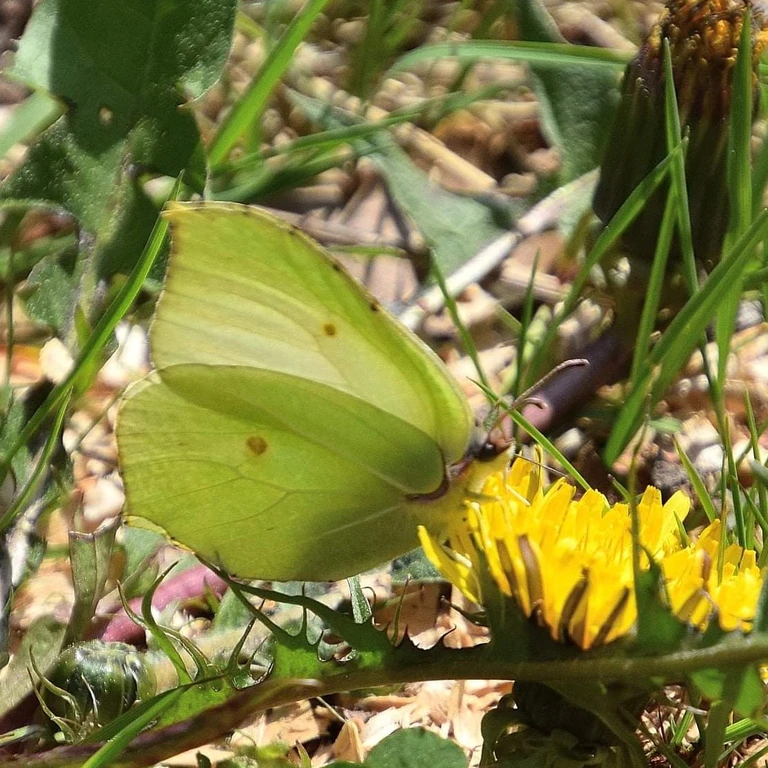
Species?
Gonepteryx rhamni
